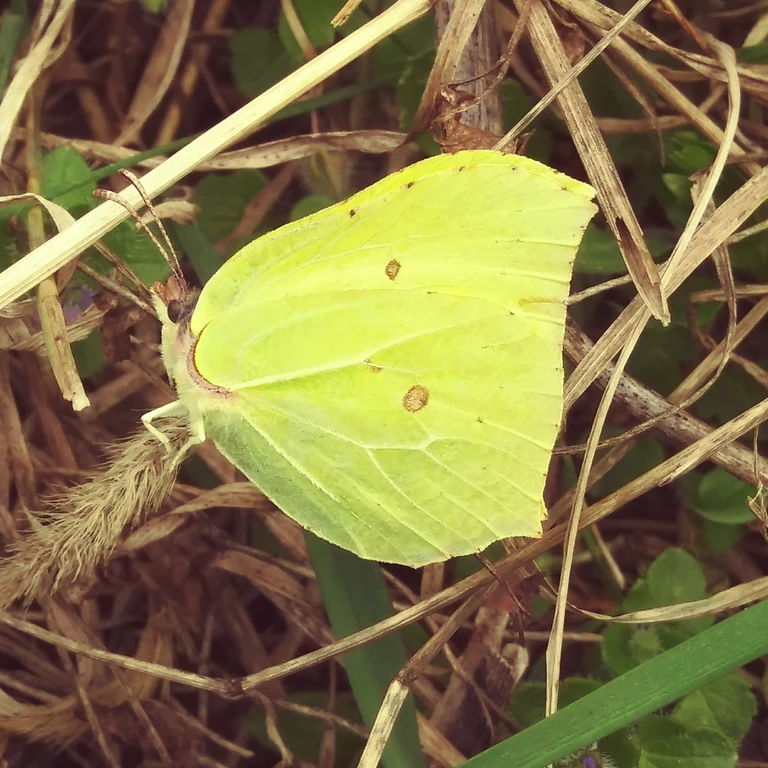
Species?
Gonepteryx rhamni
